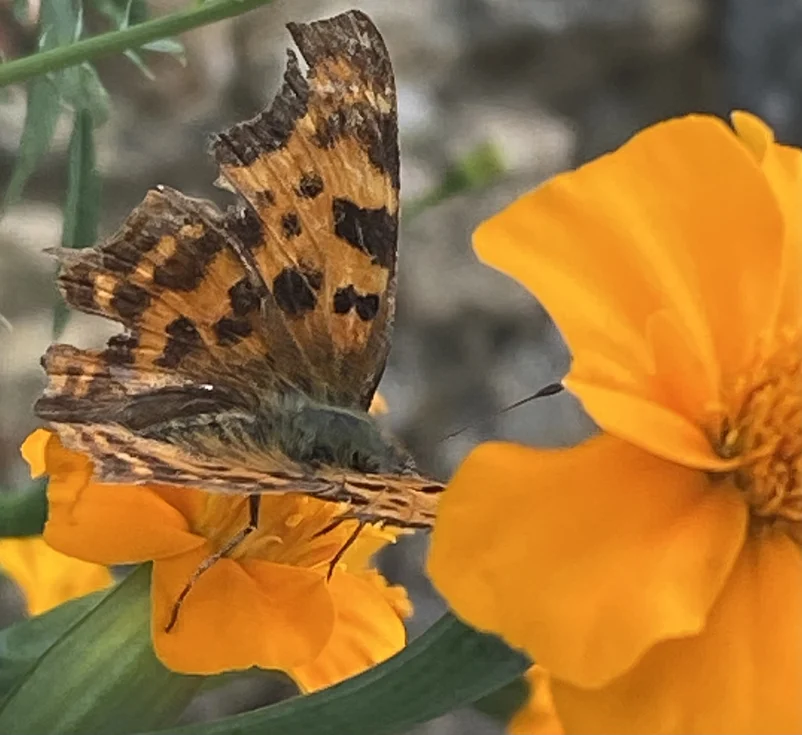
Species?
Polygonia c-album
